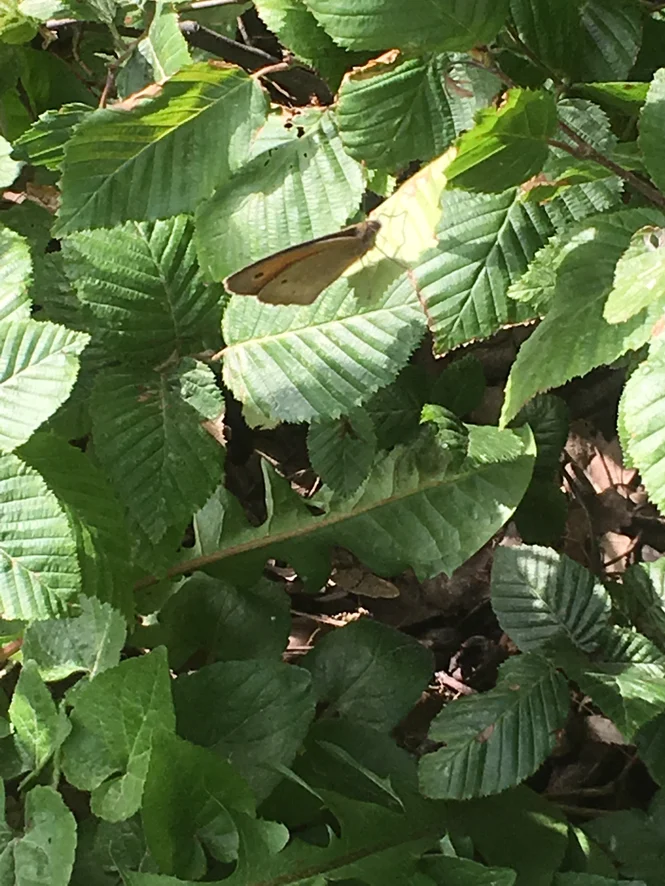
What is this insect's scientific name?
Maniola jurtina
